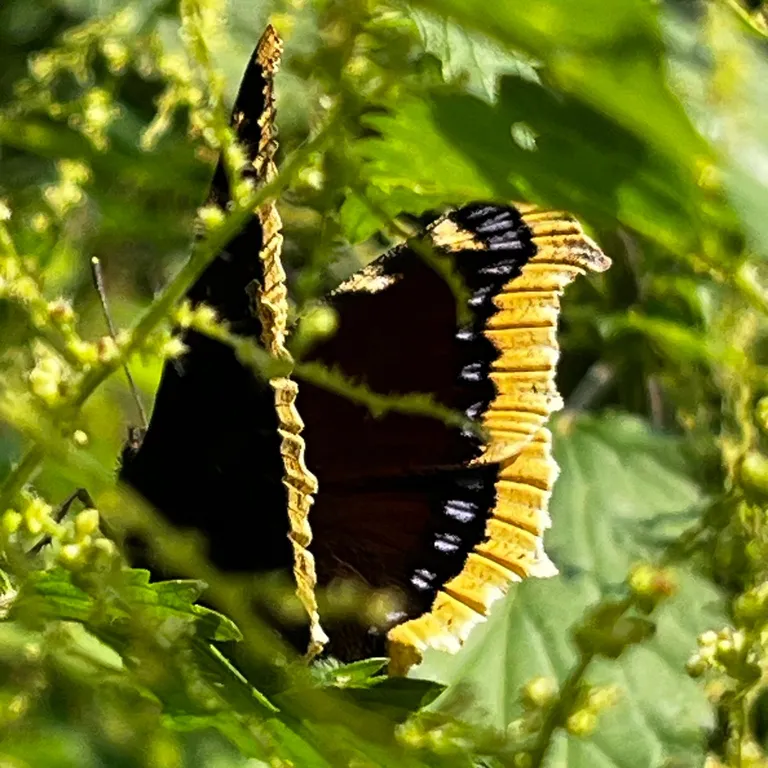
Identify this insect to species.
Nymphalis antiopa
